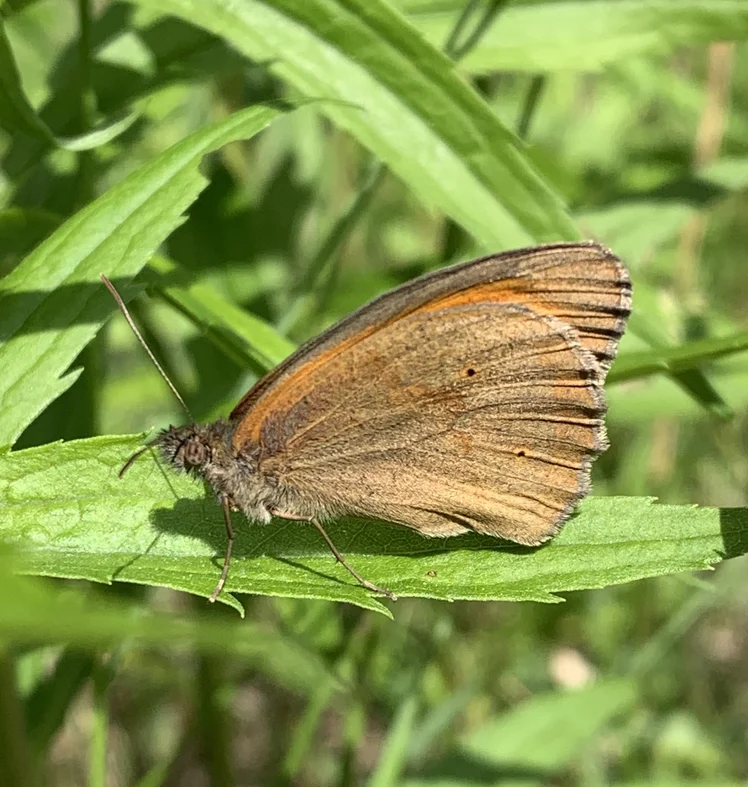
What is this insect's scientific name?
Maniola jurtina
